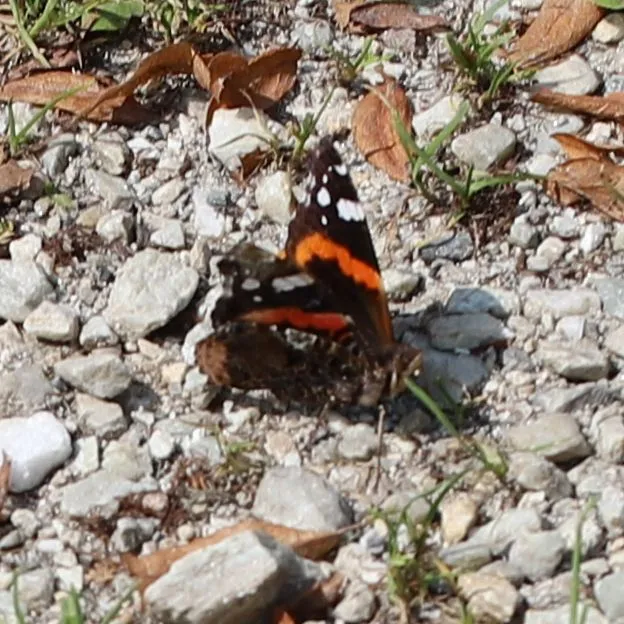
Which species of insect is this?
Vanessa atalanta
